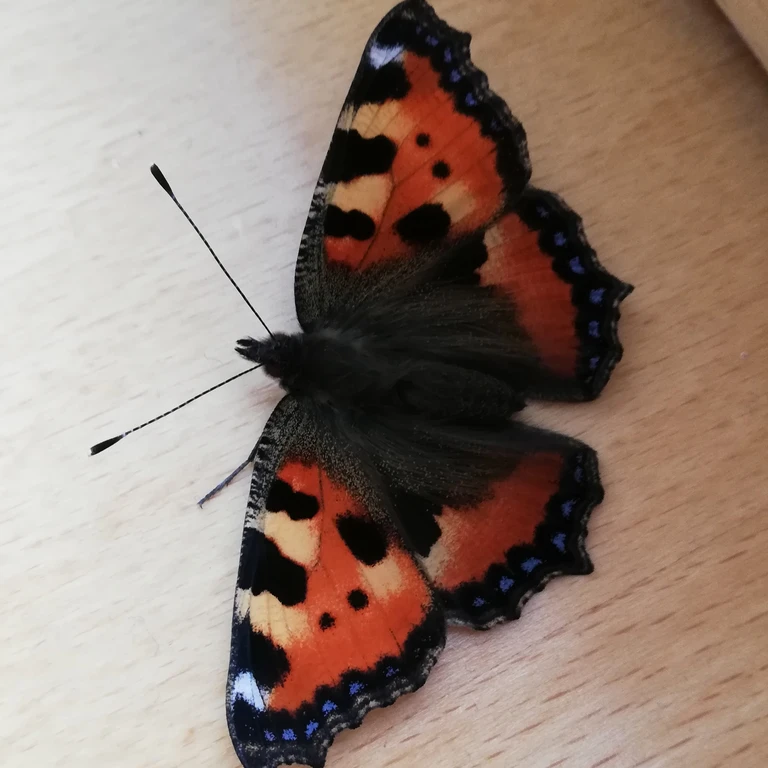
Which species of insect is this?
Aglais urticae
